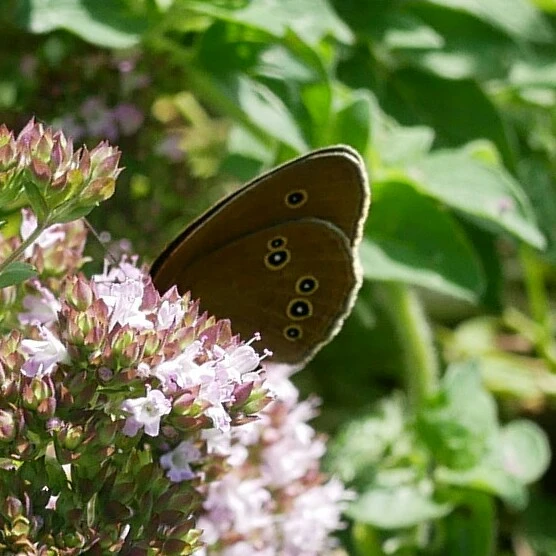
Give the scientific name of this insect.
Aphantopus hyperantus
